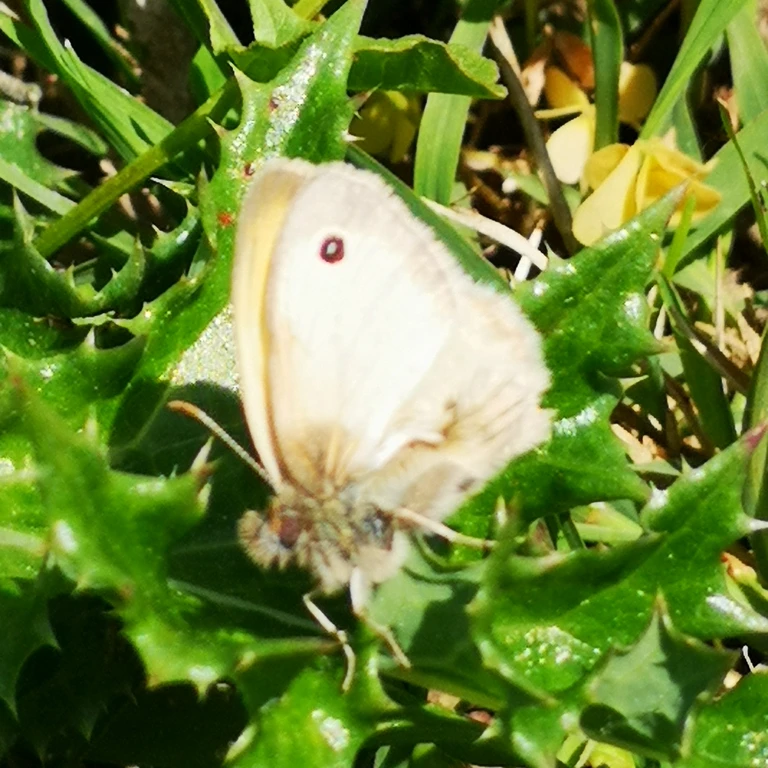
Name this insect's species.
Coenonympha pamphilus
